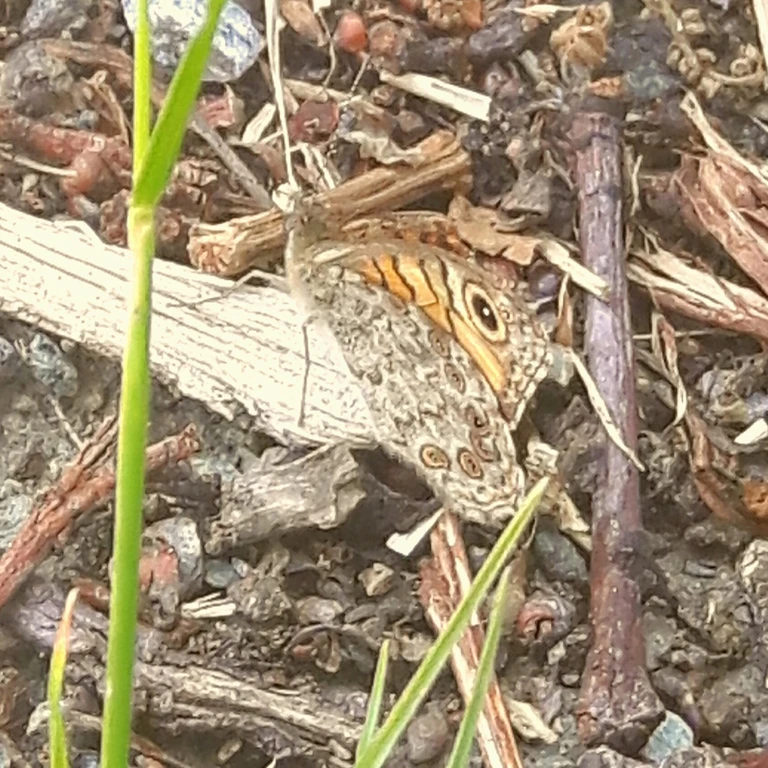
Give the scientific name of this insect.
Lasiommata megera (also Pararge megera)
